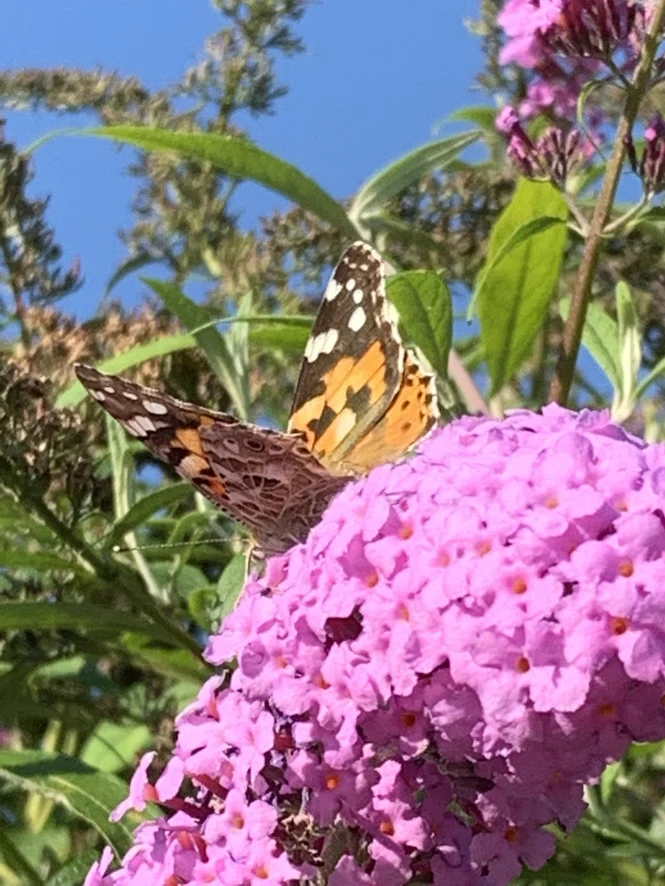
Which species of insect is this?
Vanessa cardui
